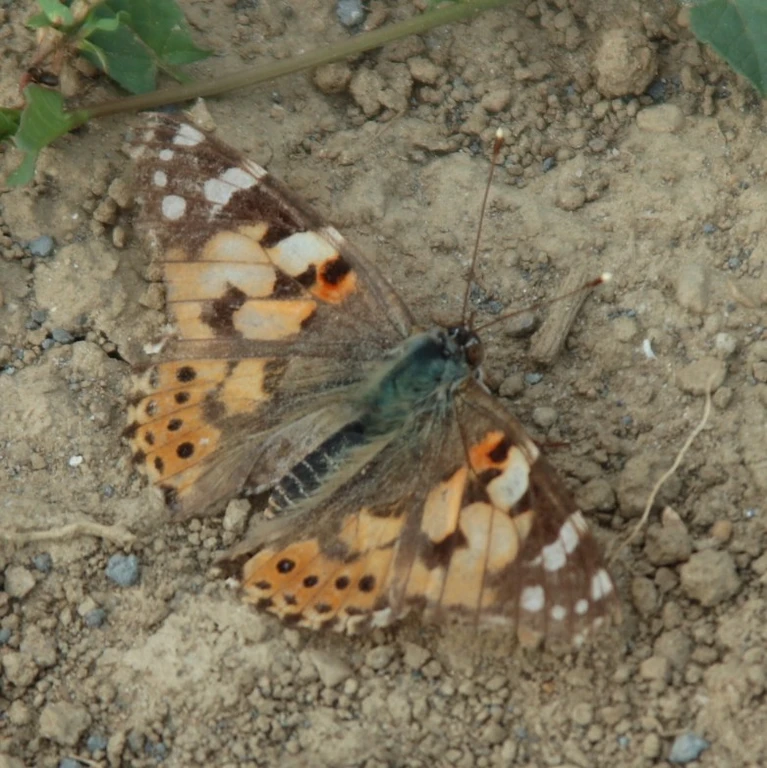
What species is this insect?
Vanessa cardui
